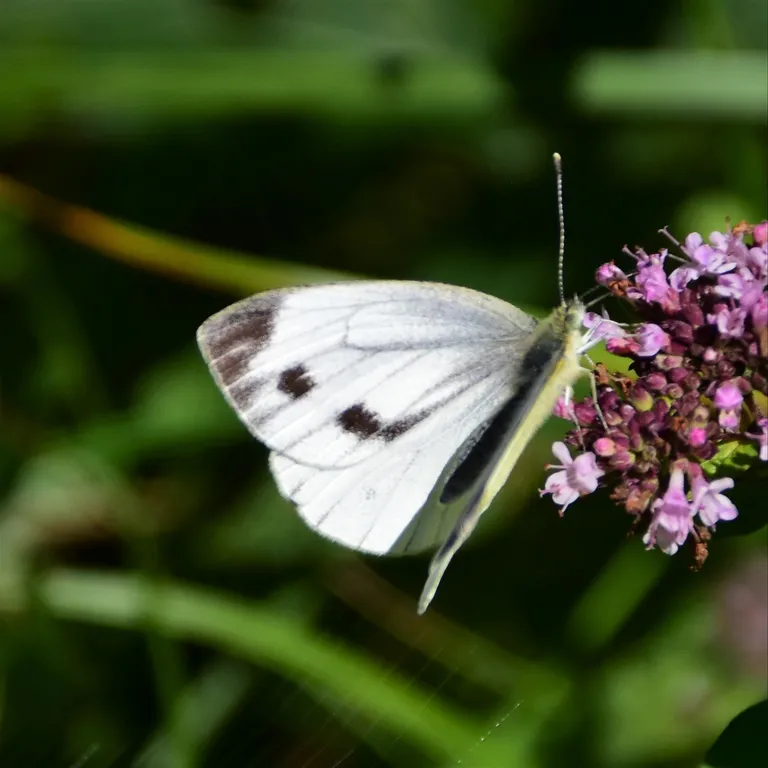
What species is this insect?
Pieris napi
